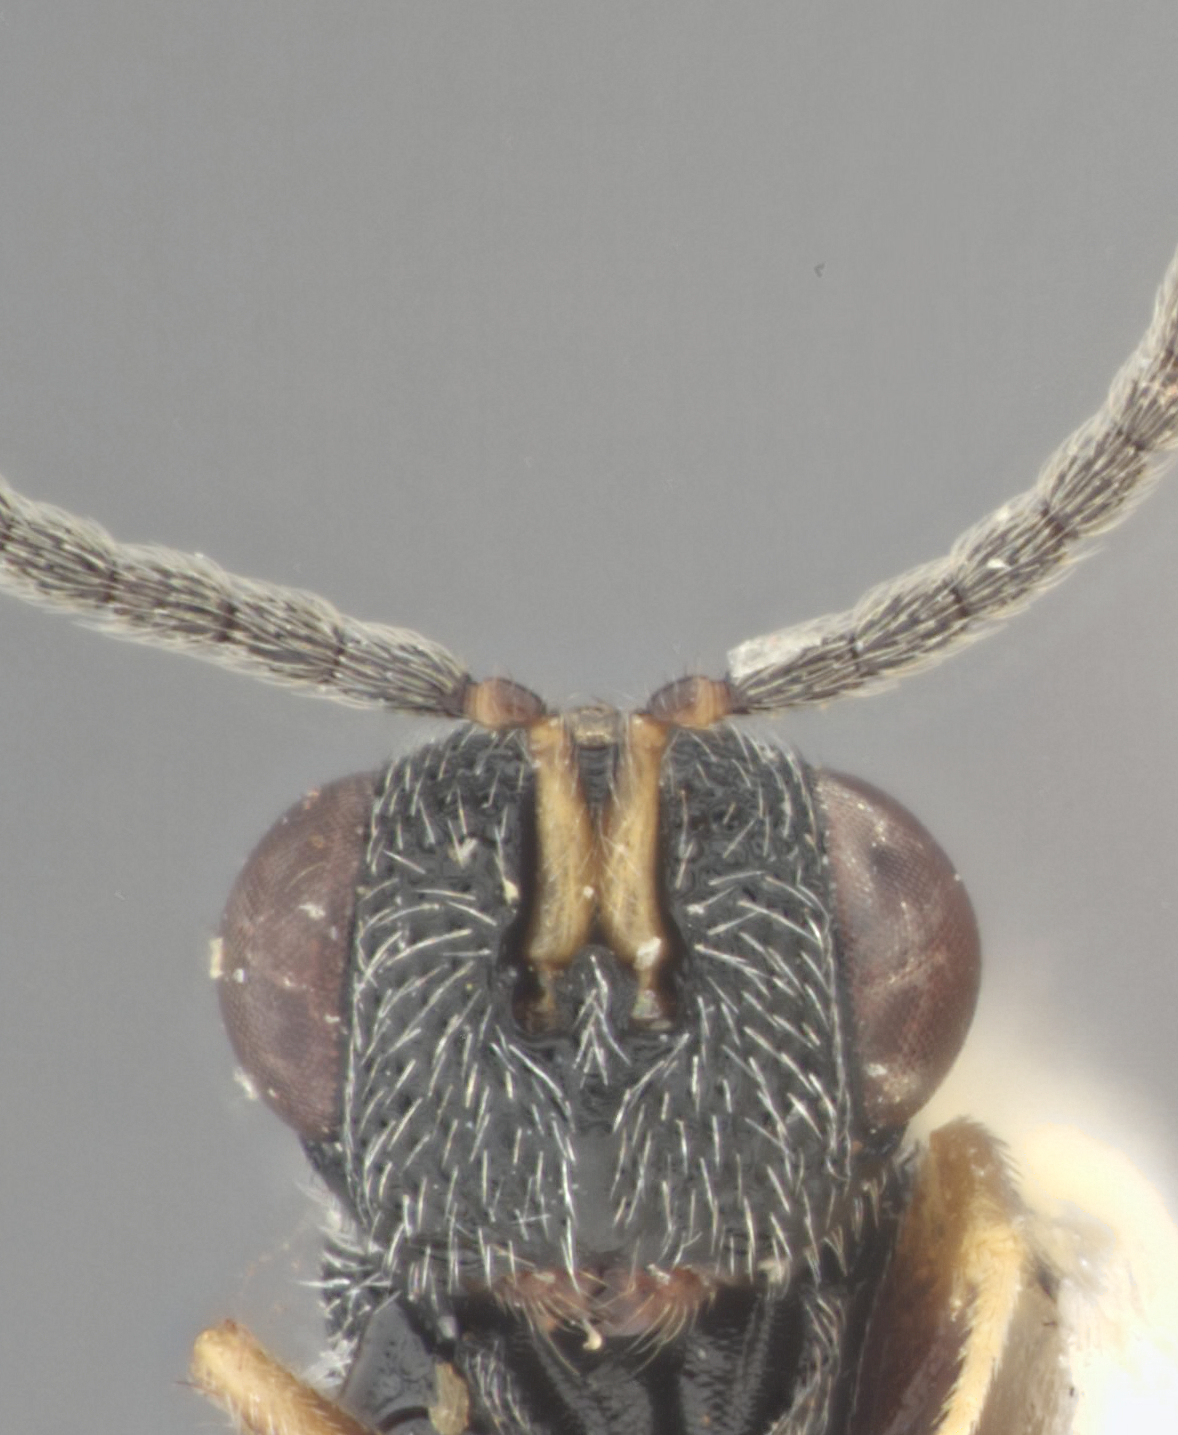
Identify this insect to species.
Eurytoma inornata
